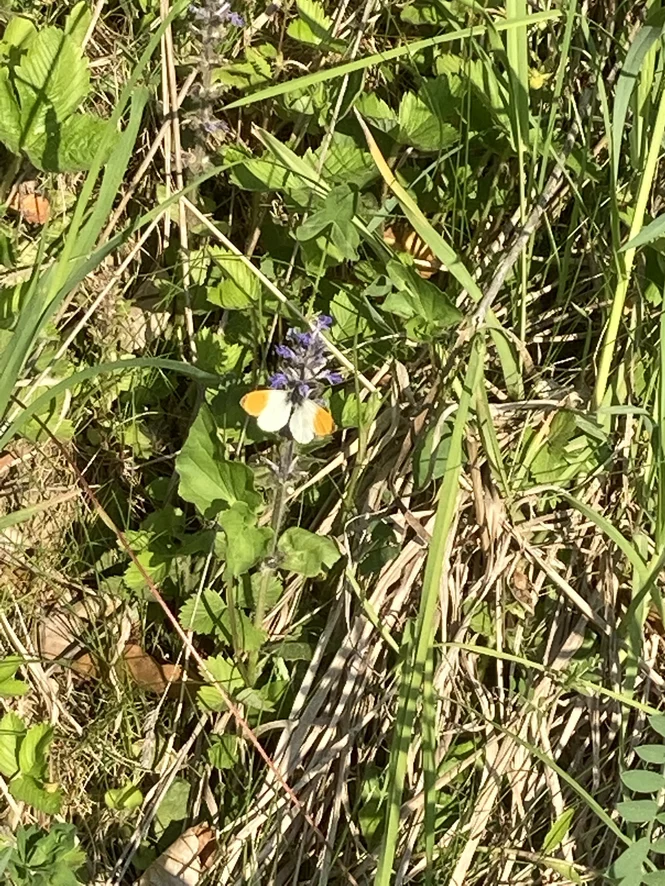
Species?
Anthocharis cardamines
